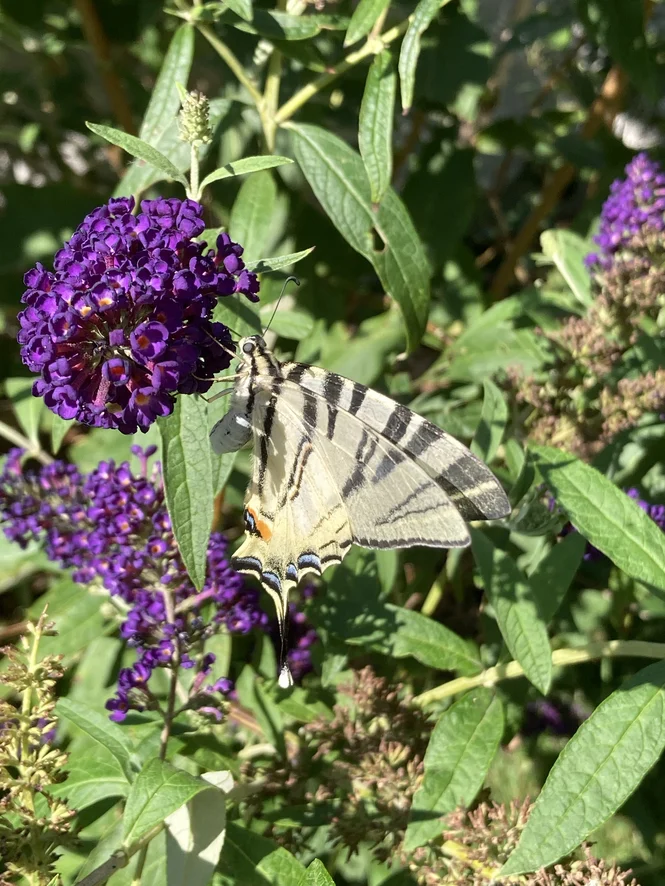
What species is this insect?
Iphiclides podalirius
